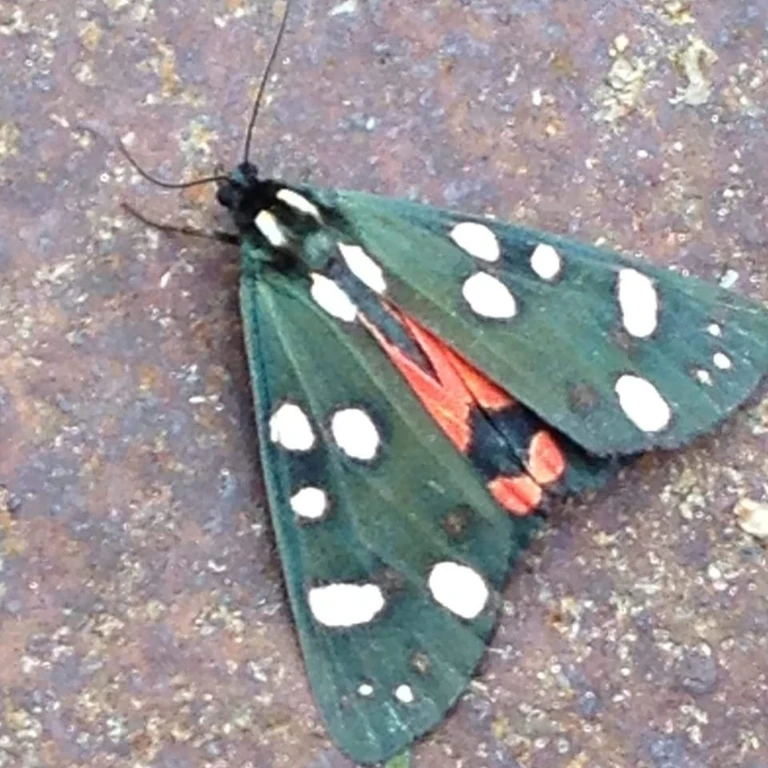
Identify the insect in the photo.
Callimorpha dominula
